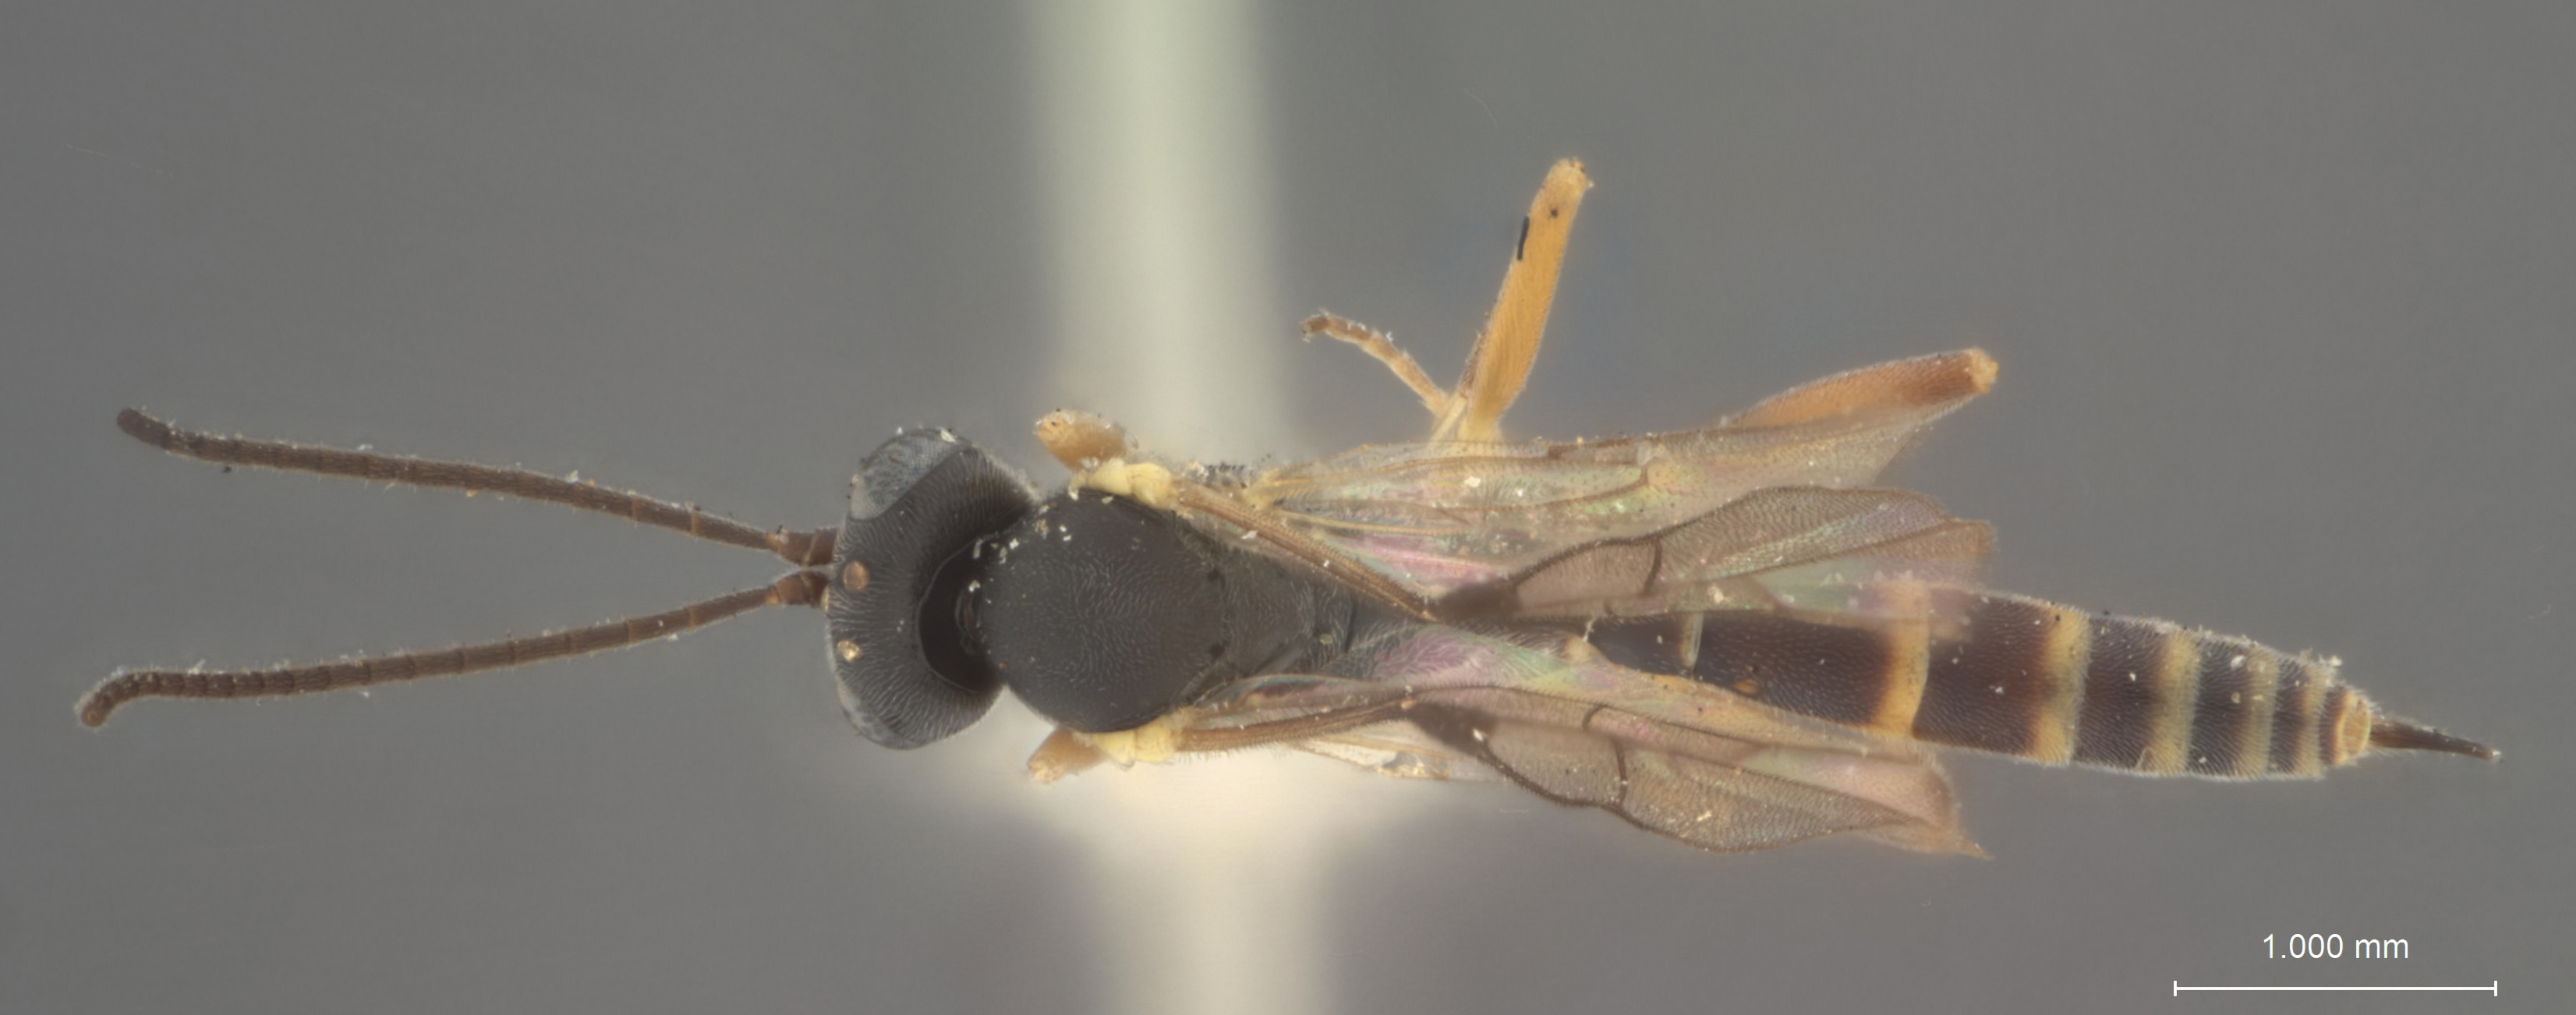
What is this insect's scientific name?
Nepiera benevola
